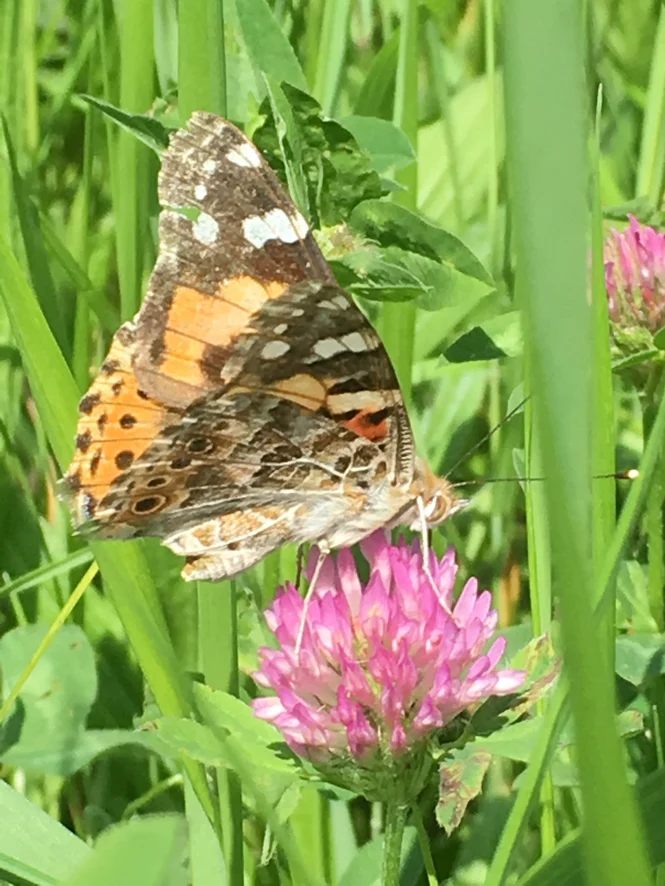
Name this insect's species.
Vanessa cardui
